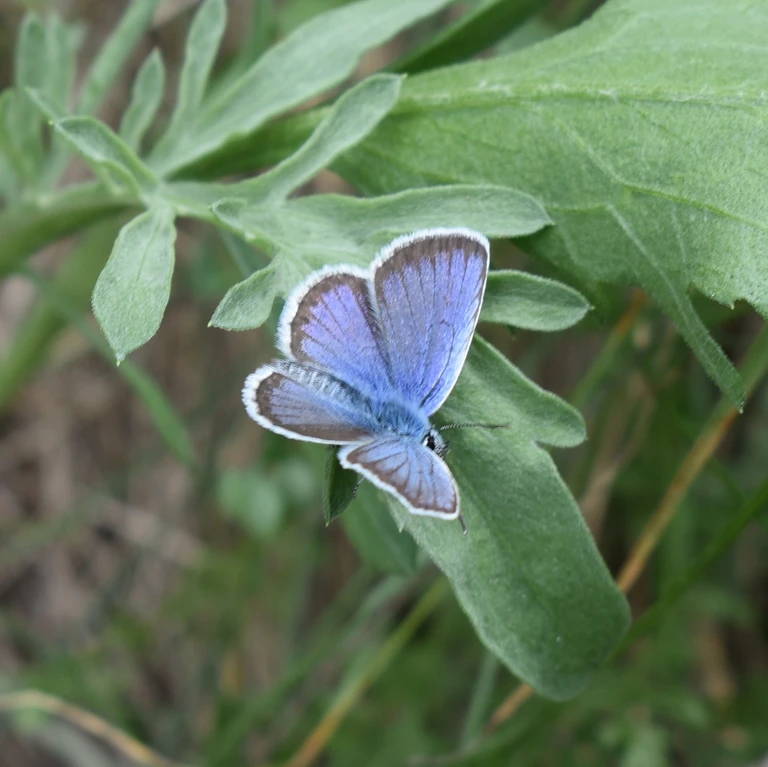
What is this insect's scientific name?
Plebejus argus
